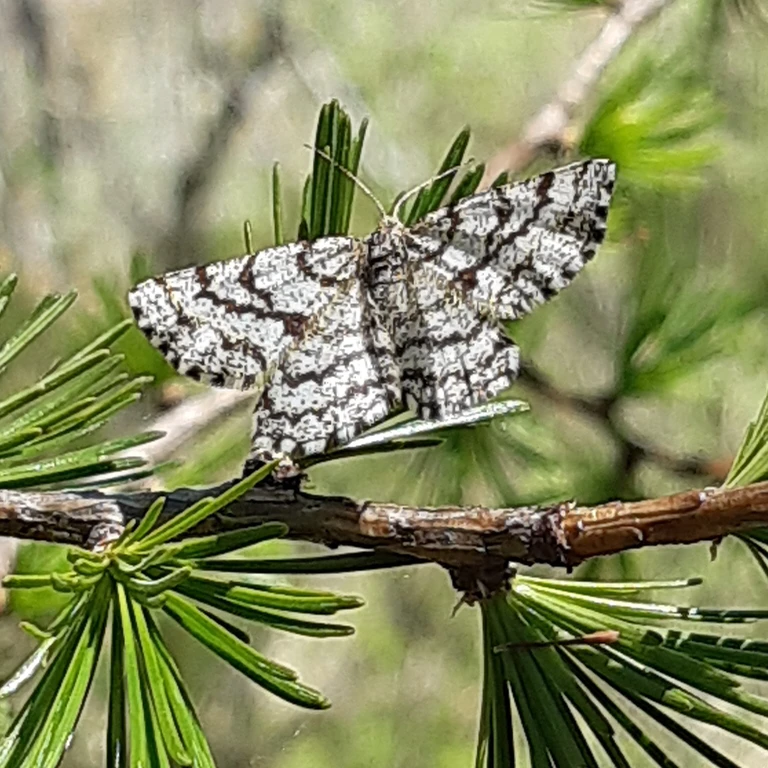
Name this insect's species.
Ematurga atomaria
